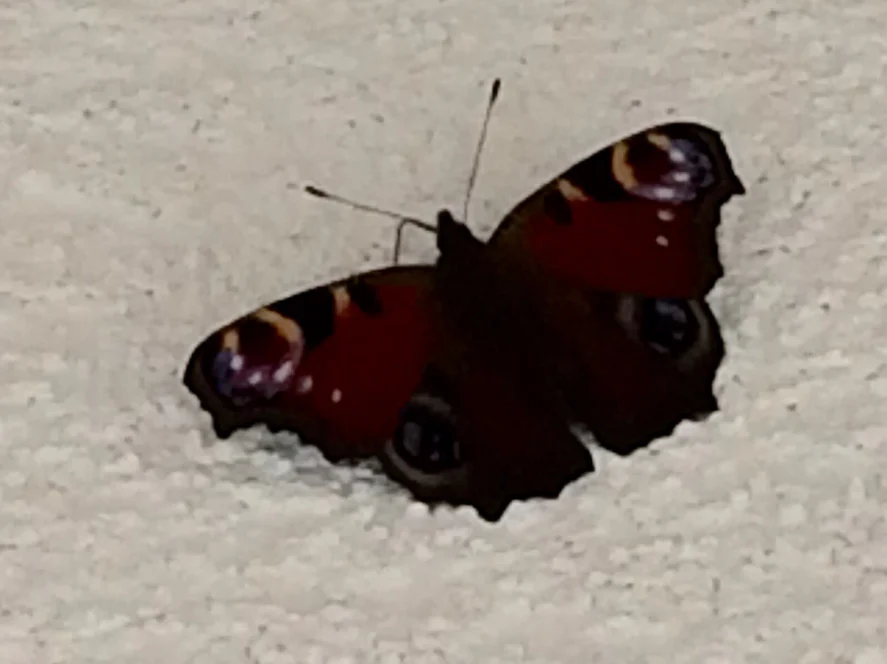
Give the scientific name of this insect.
Aglais io
